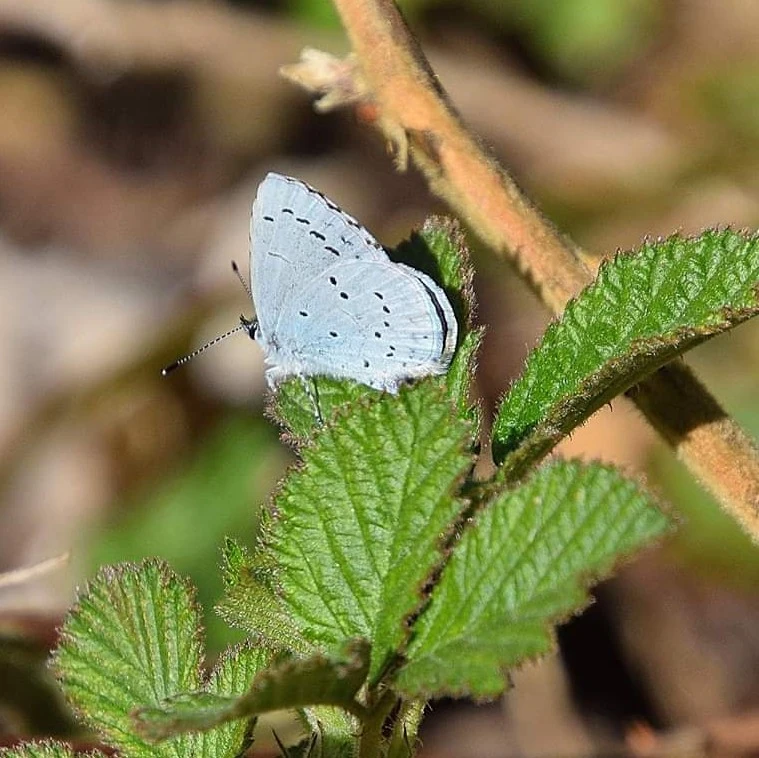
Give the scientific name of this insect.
Celastrina argiolus
